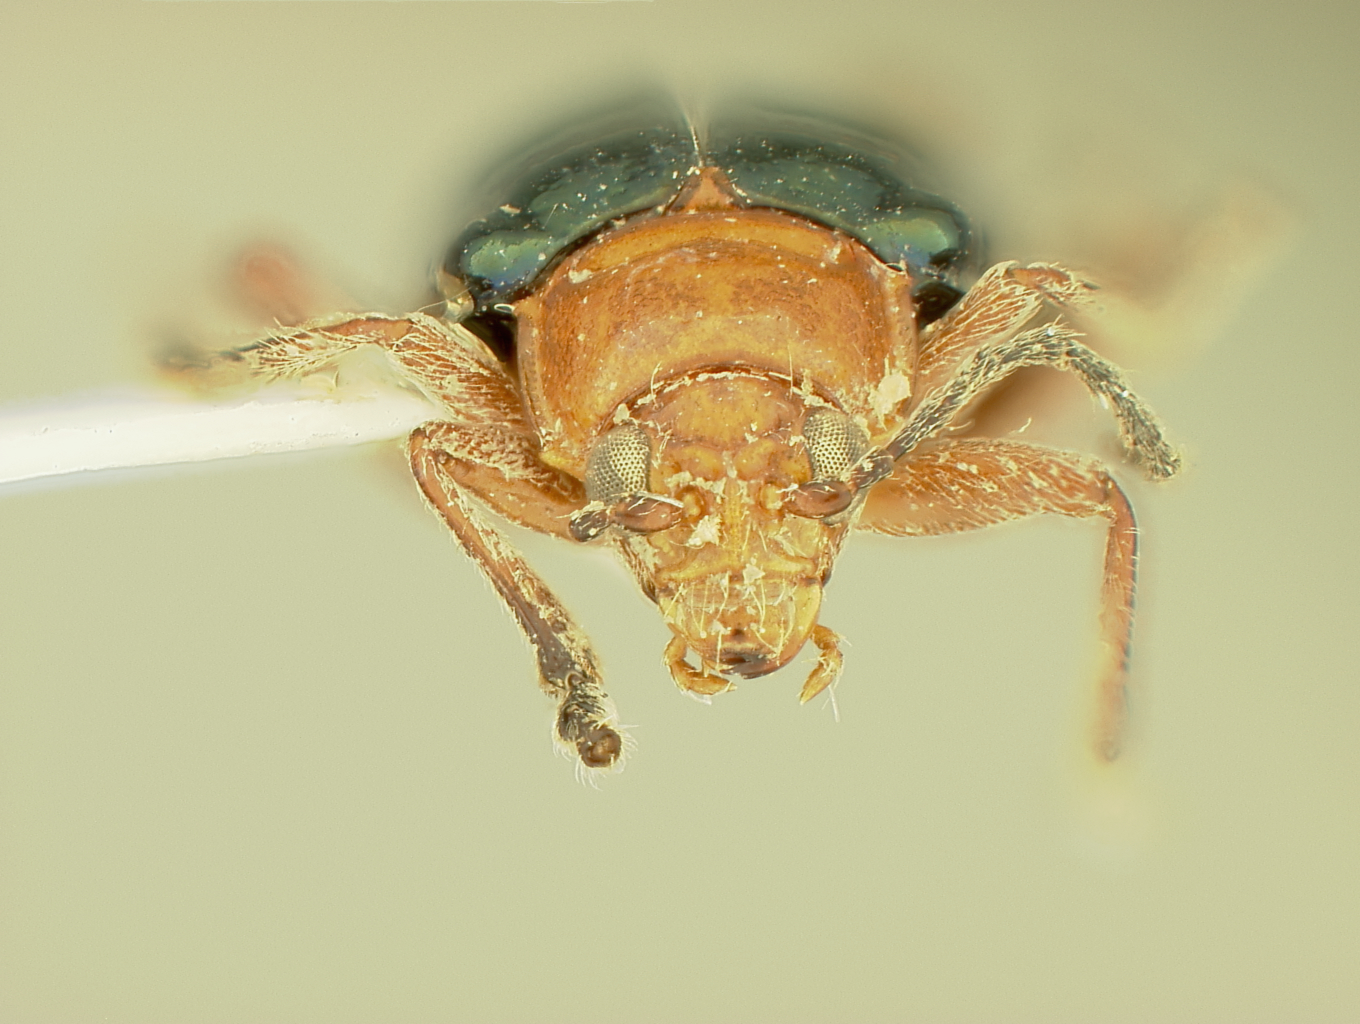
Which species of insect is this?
Diphaulaca meridae
